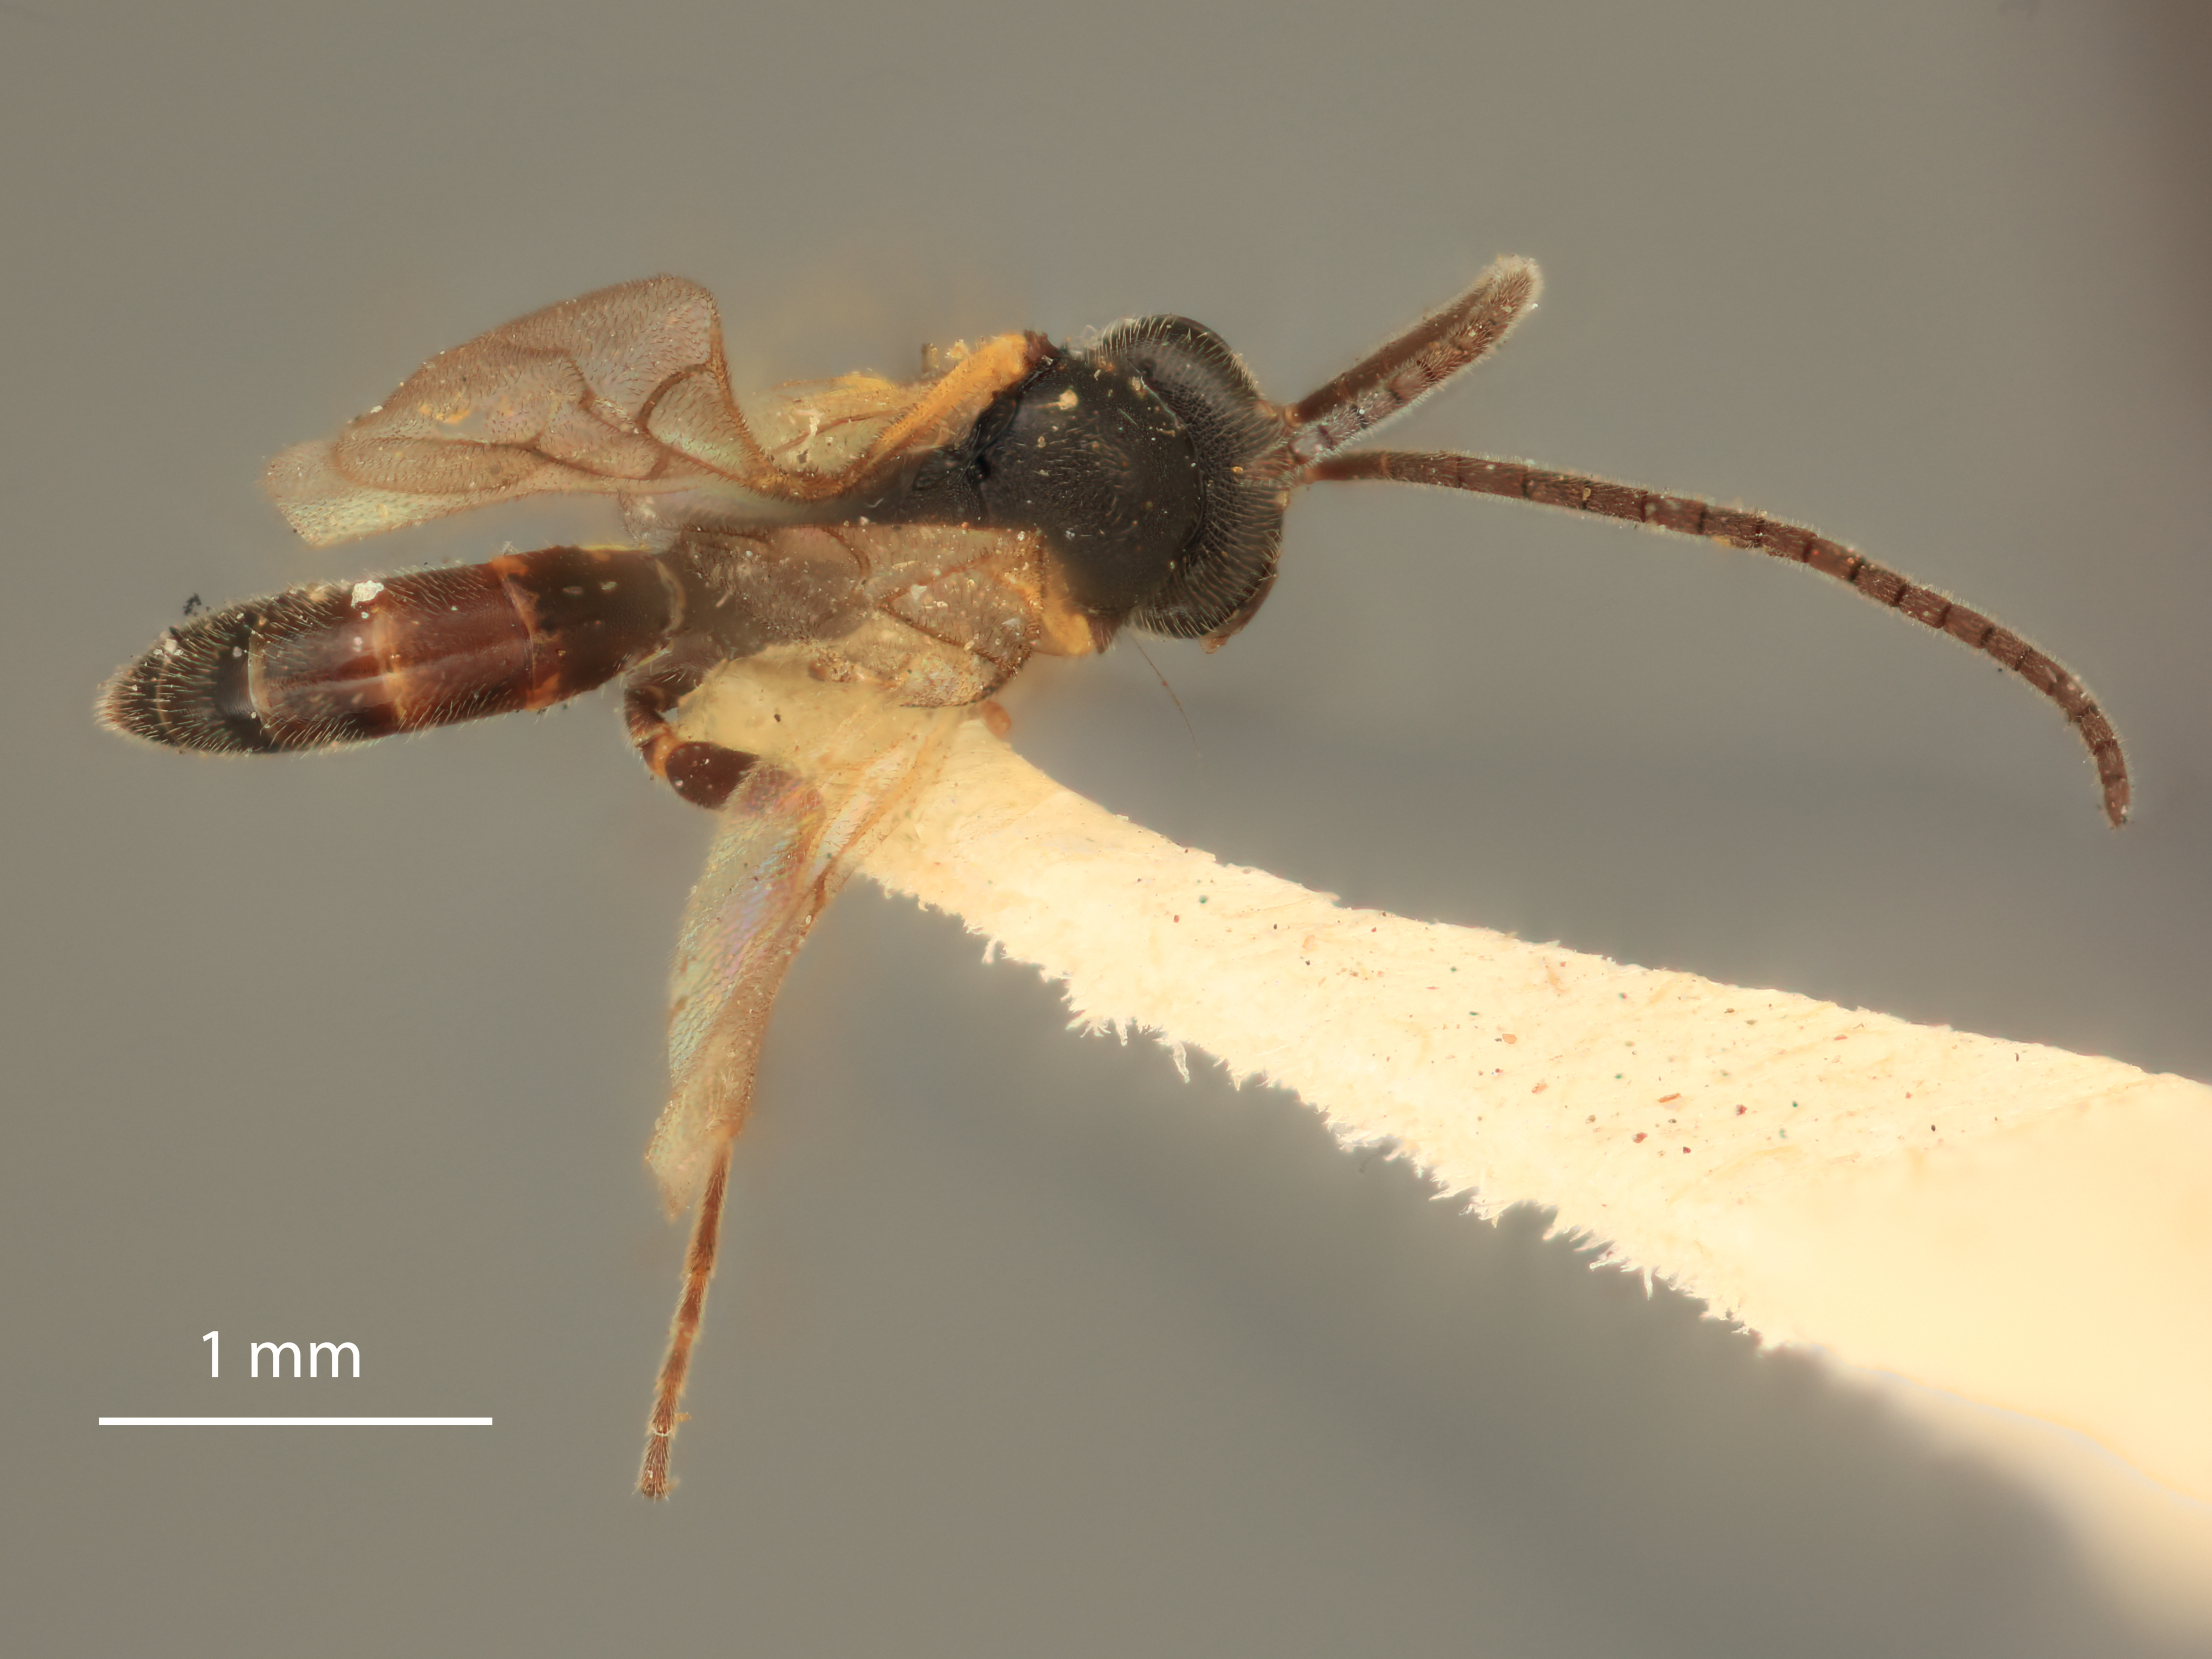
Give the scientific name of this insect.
Campoplex etemankiakorum
